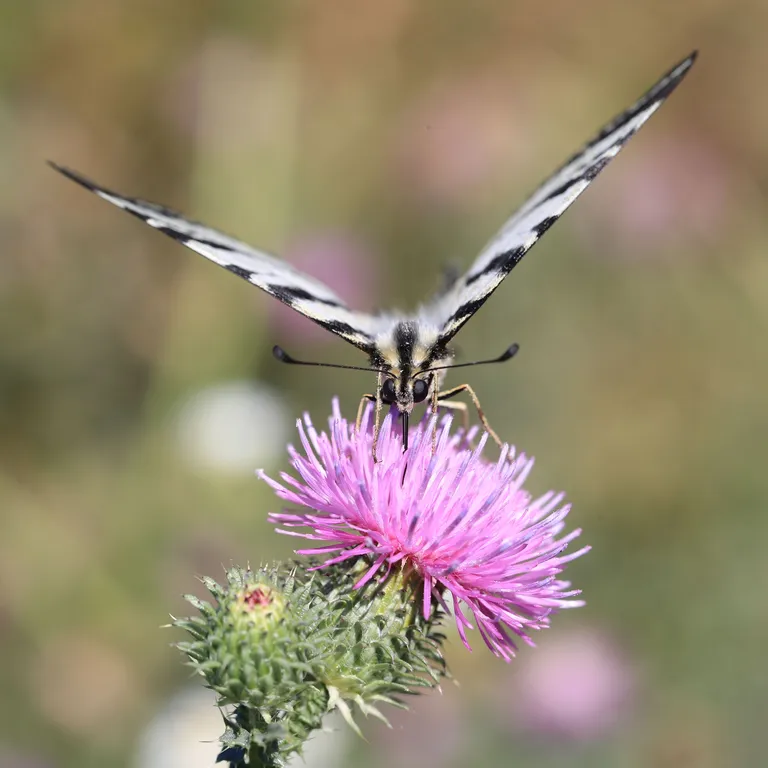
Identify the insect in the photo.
Iphiclides podalirius
